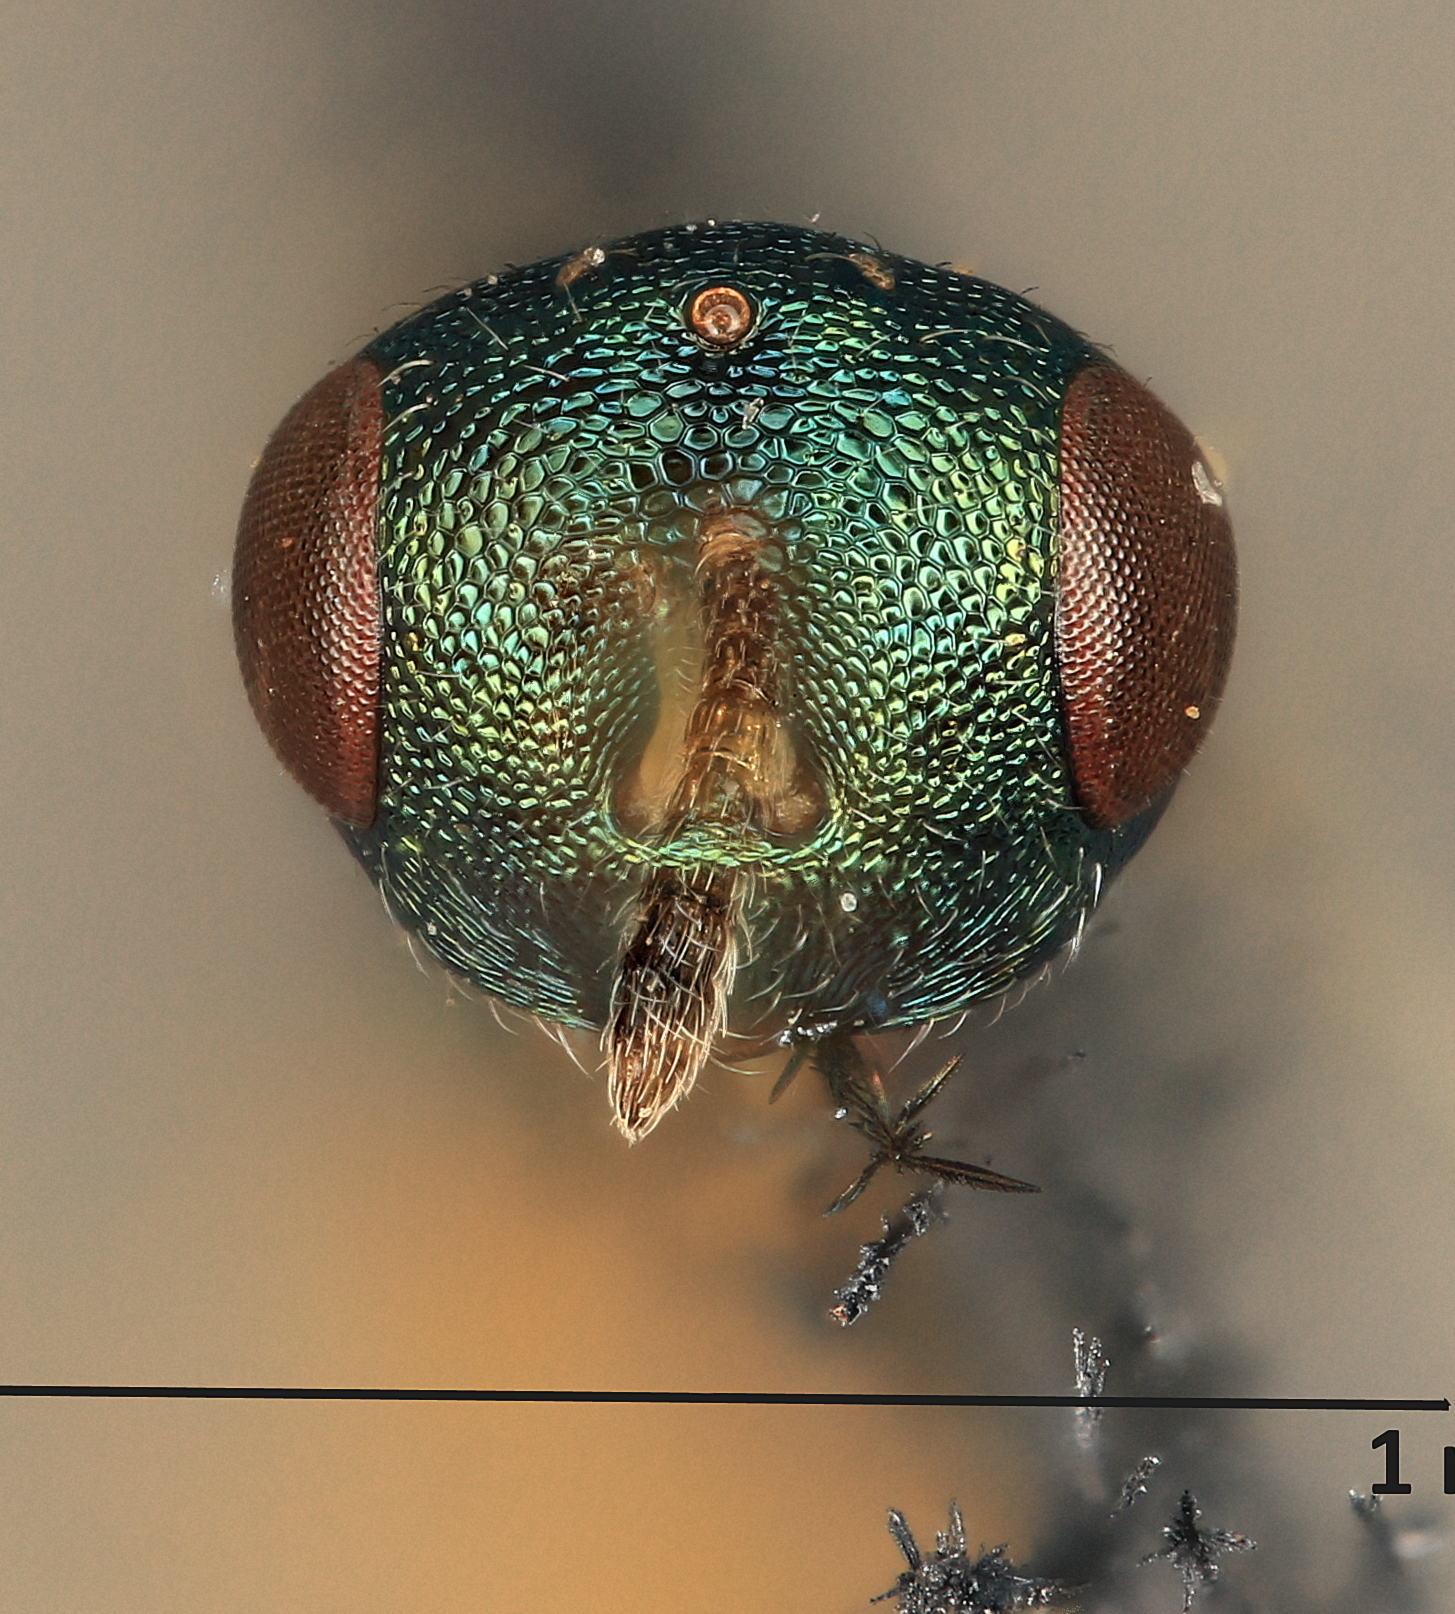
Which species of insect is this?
Eupteromalus parnarae
